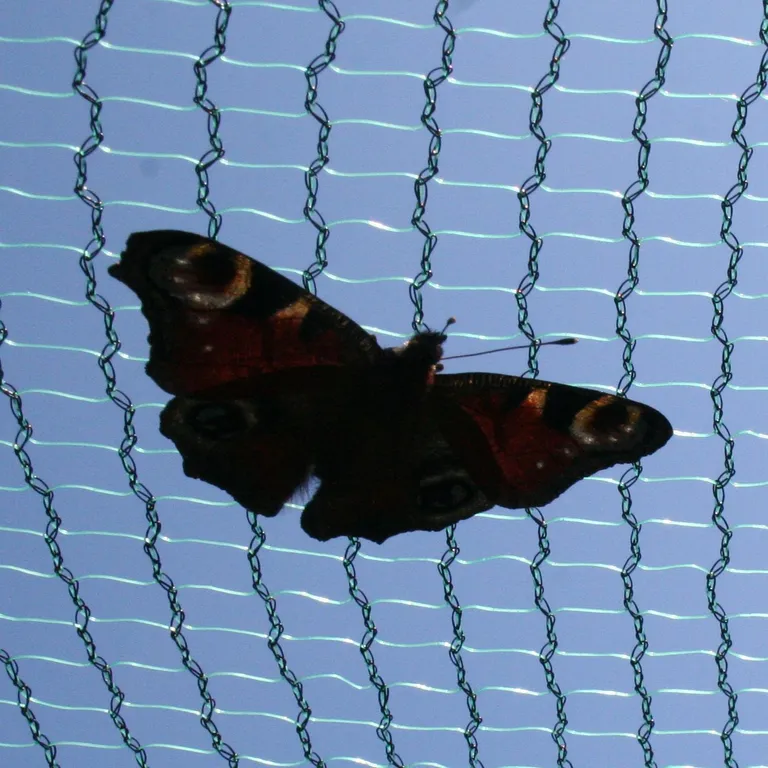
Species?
Aglais io
